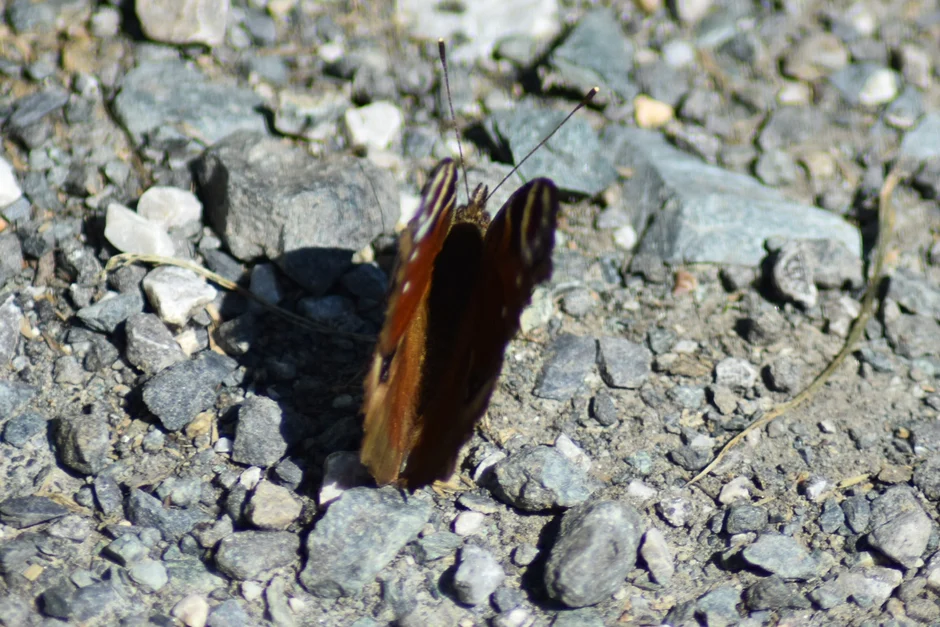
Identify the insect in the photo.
Aglais io
